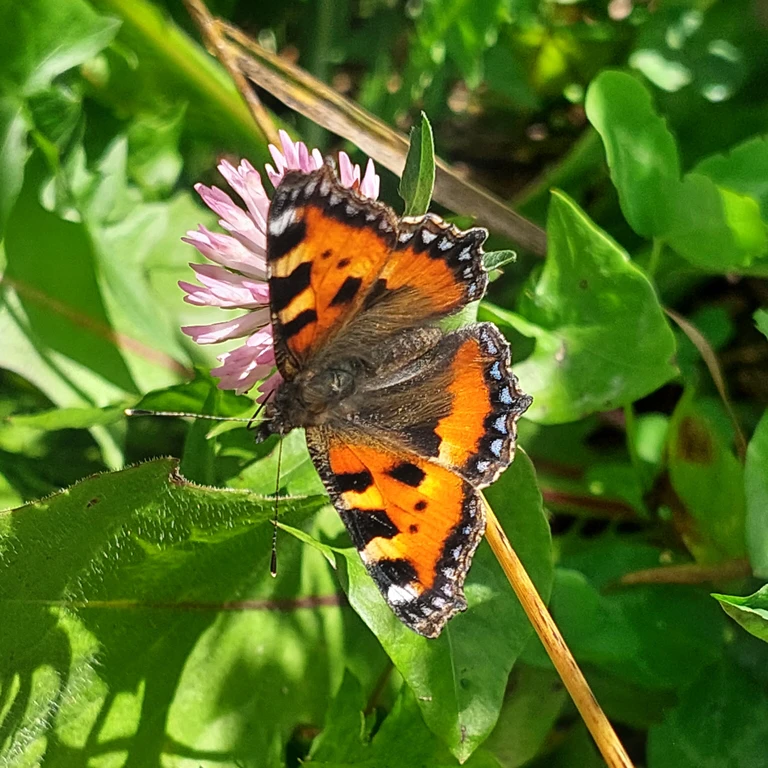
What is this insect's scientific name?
Aglais urticae
